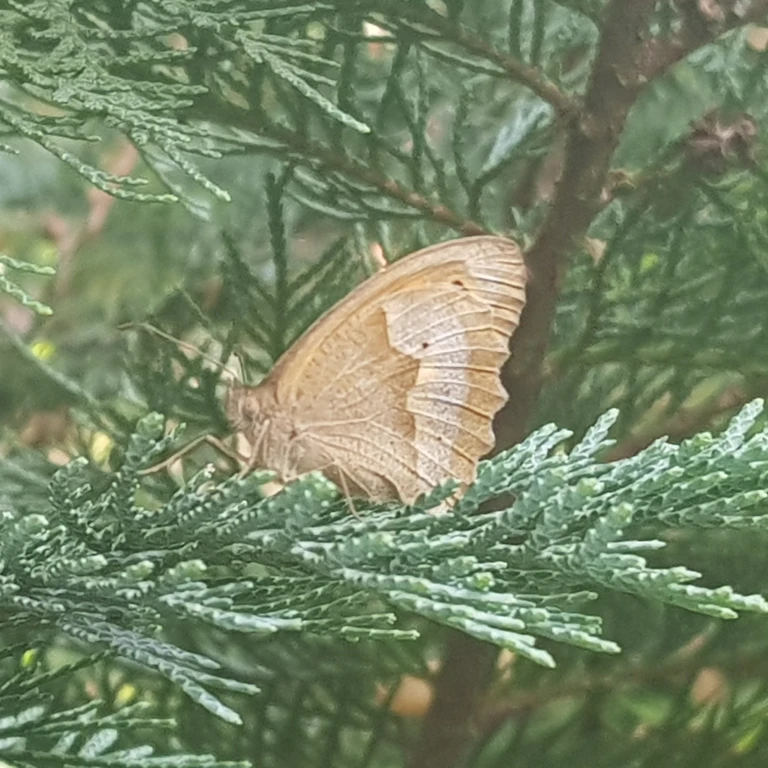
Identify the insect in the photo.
Maniola jurtina
